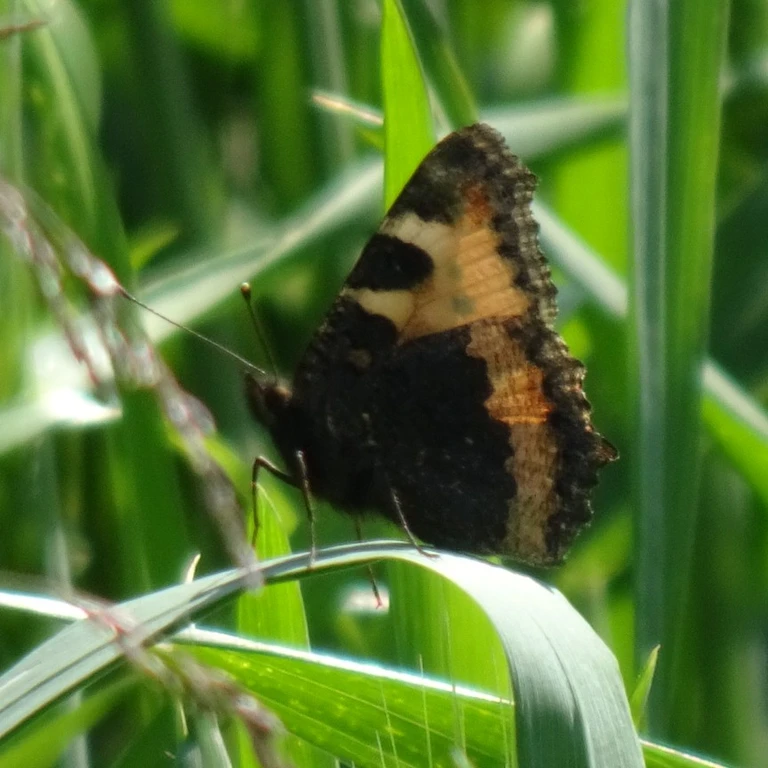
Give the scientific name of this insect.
Aglais urticae
